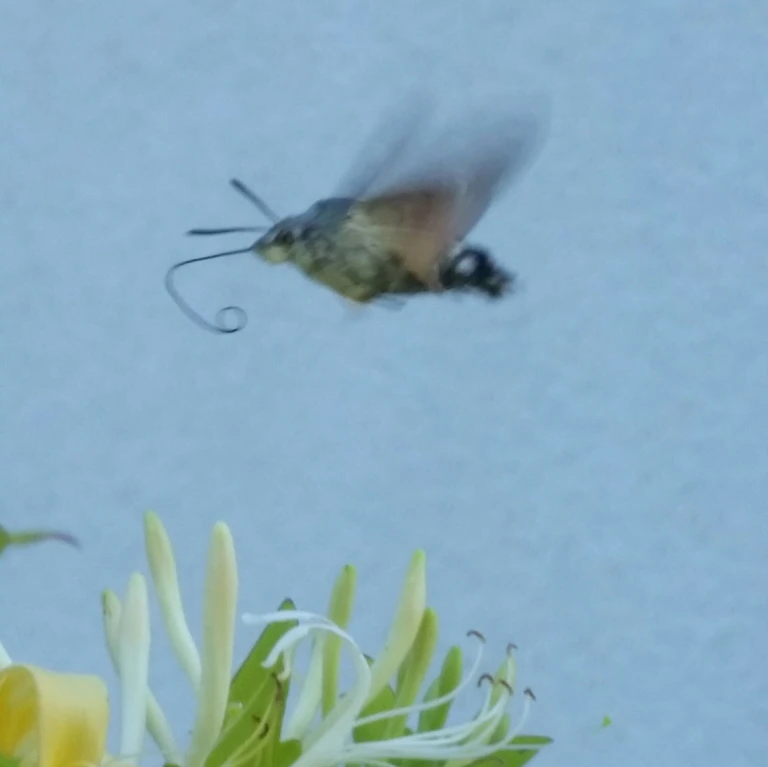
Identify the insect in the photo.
Macroglossum stellatarum
